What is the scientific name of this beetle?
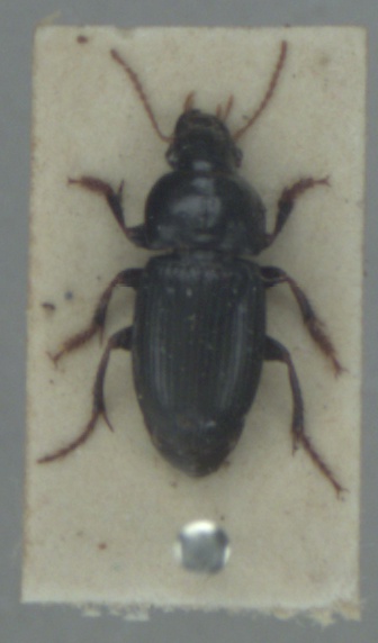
Harpalus tardus
